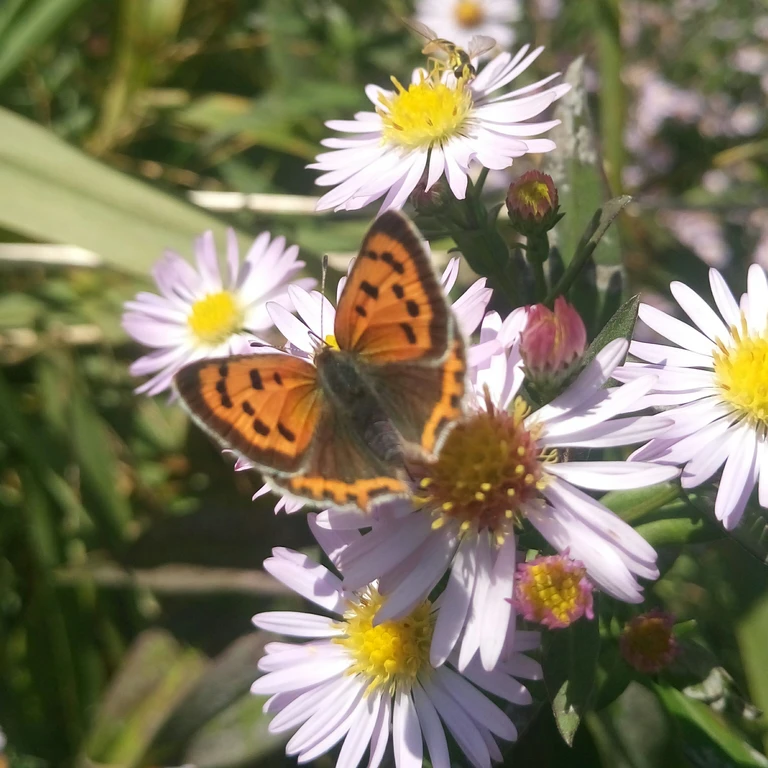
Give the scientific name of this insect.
Lycaena phlaeas
